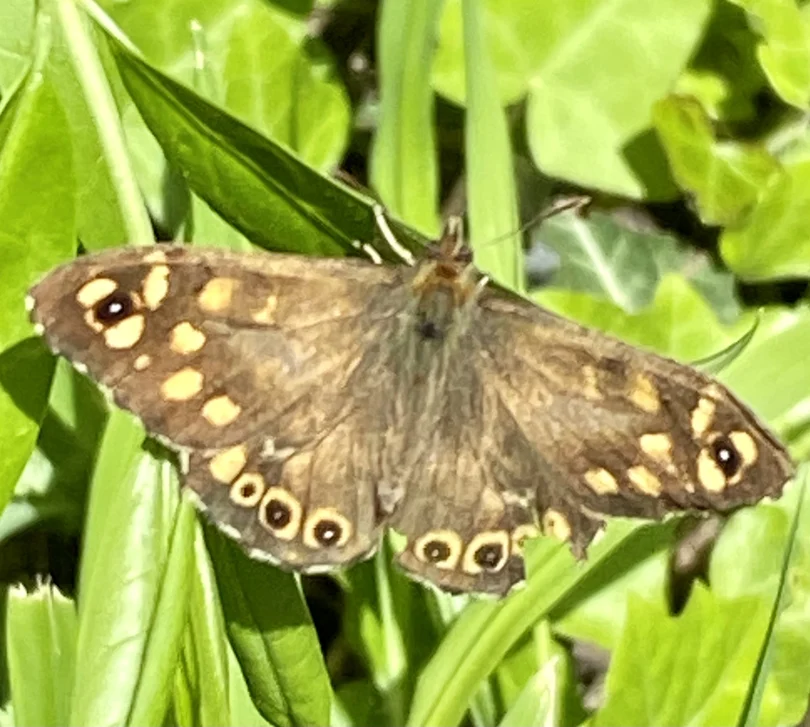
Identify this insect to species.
Pararge aegeria
